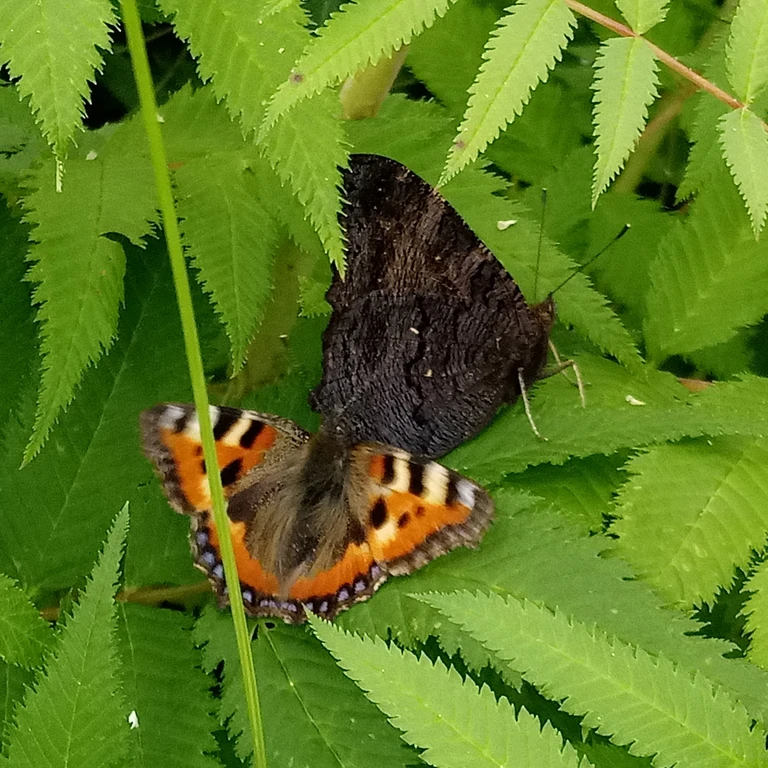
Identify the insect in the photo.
Aglais urticae
